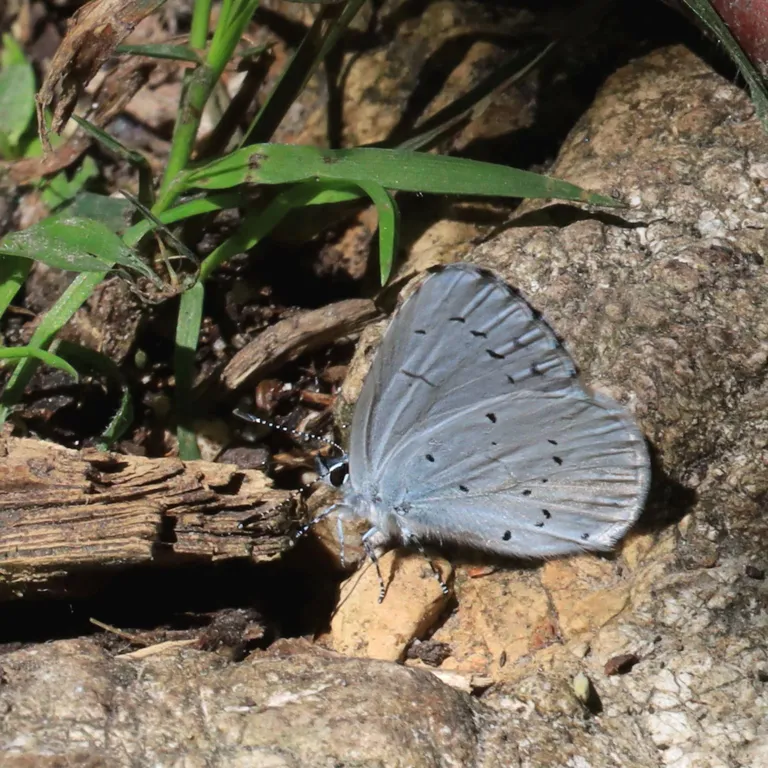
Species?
Celastrina argiolus
